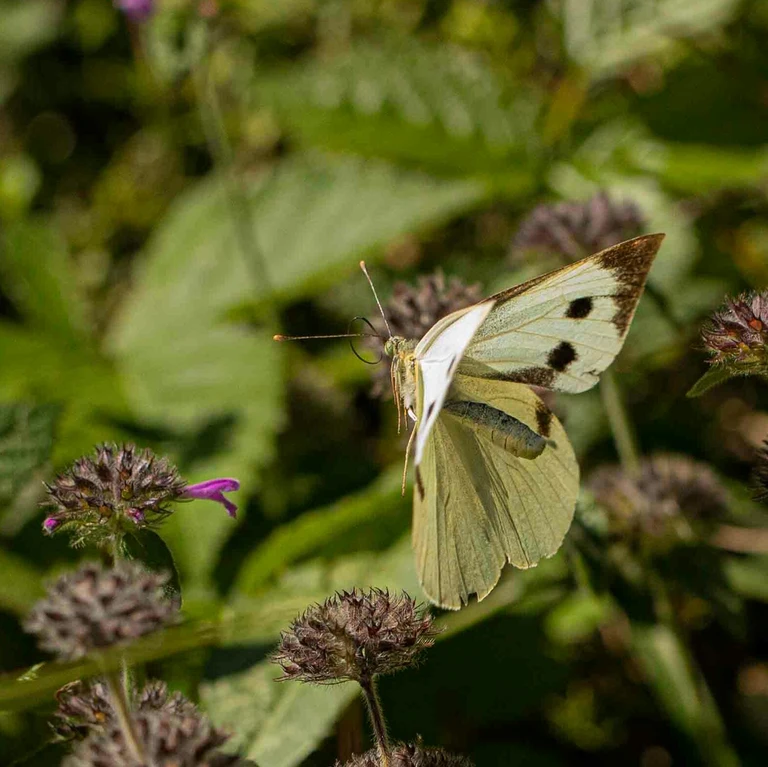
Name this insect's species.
Pieris brassicae
